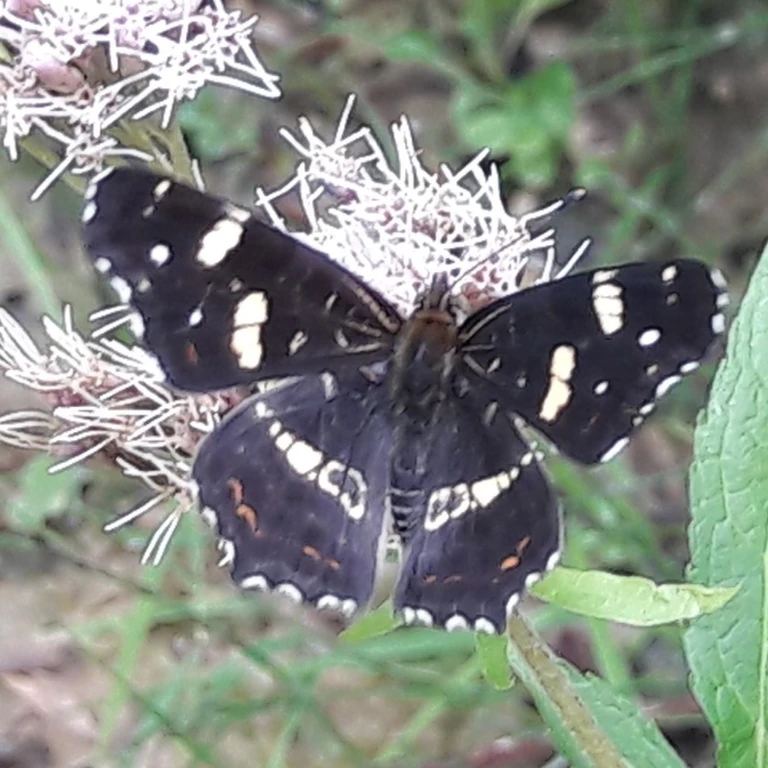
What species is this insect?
Araschnia levana
